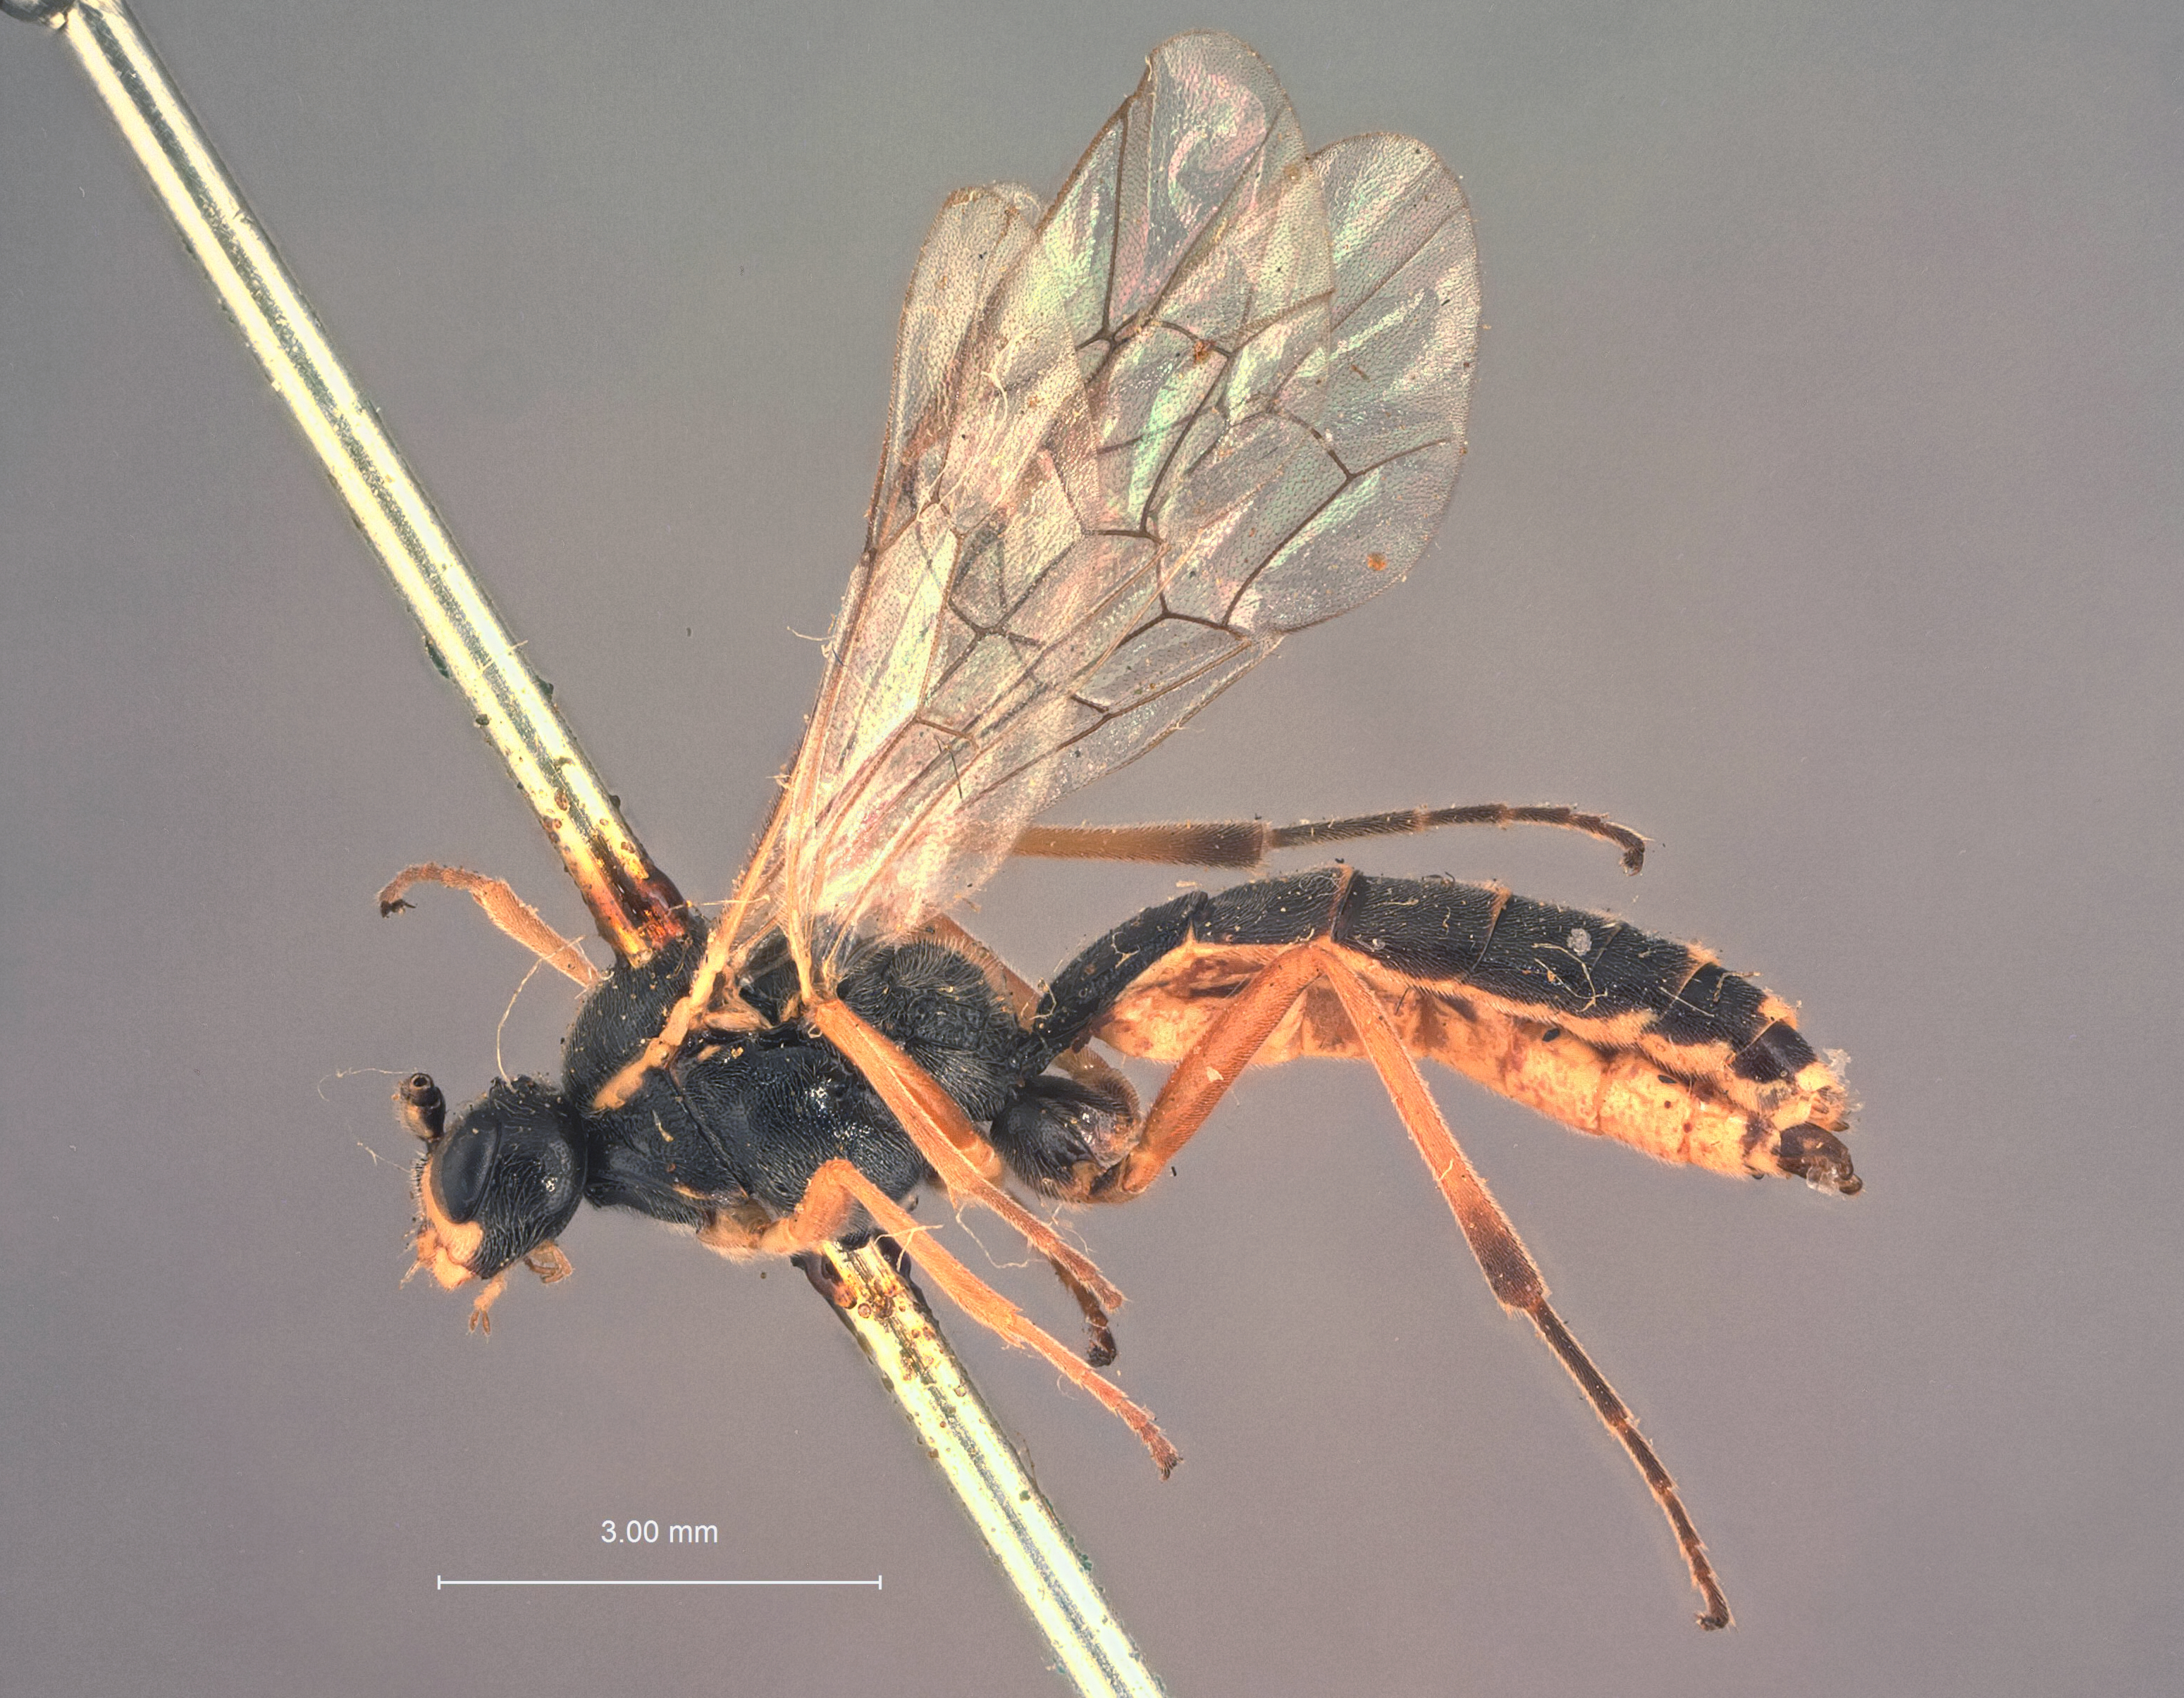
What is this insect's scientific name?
Diaborus sexmaculatus
